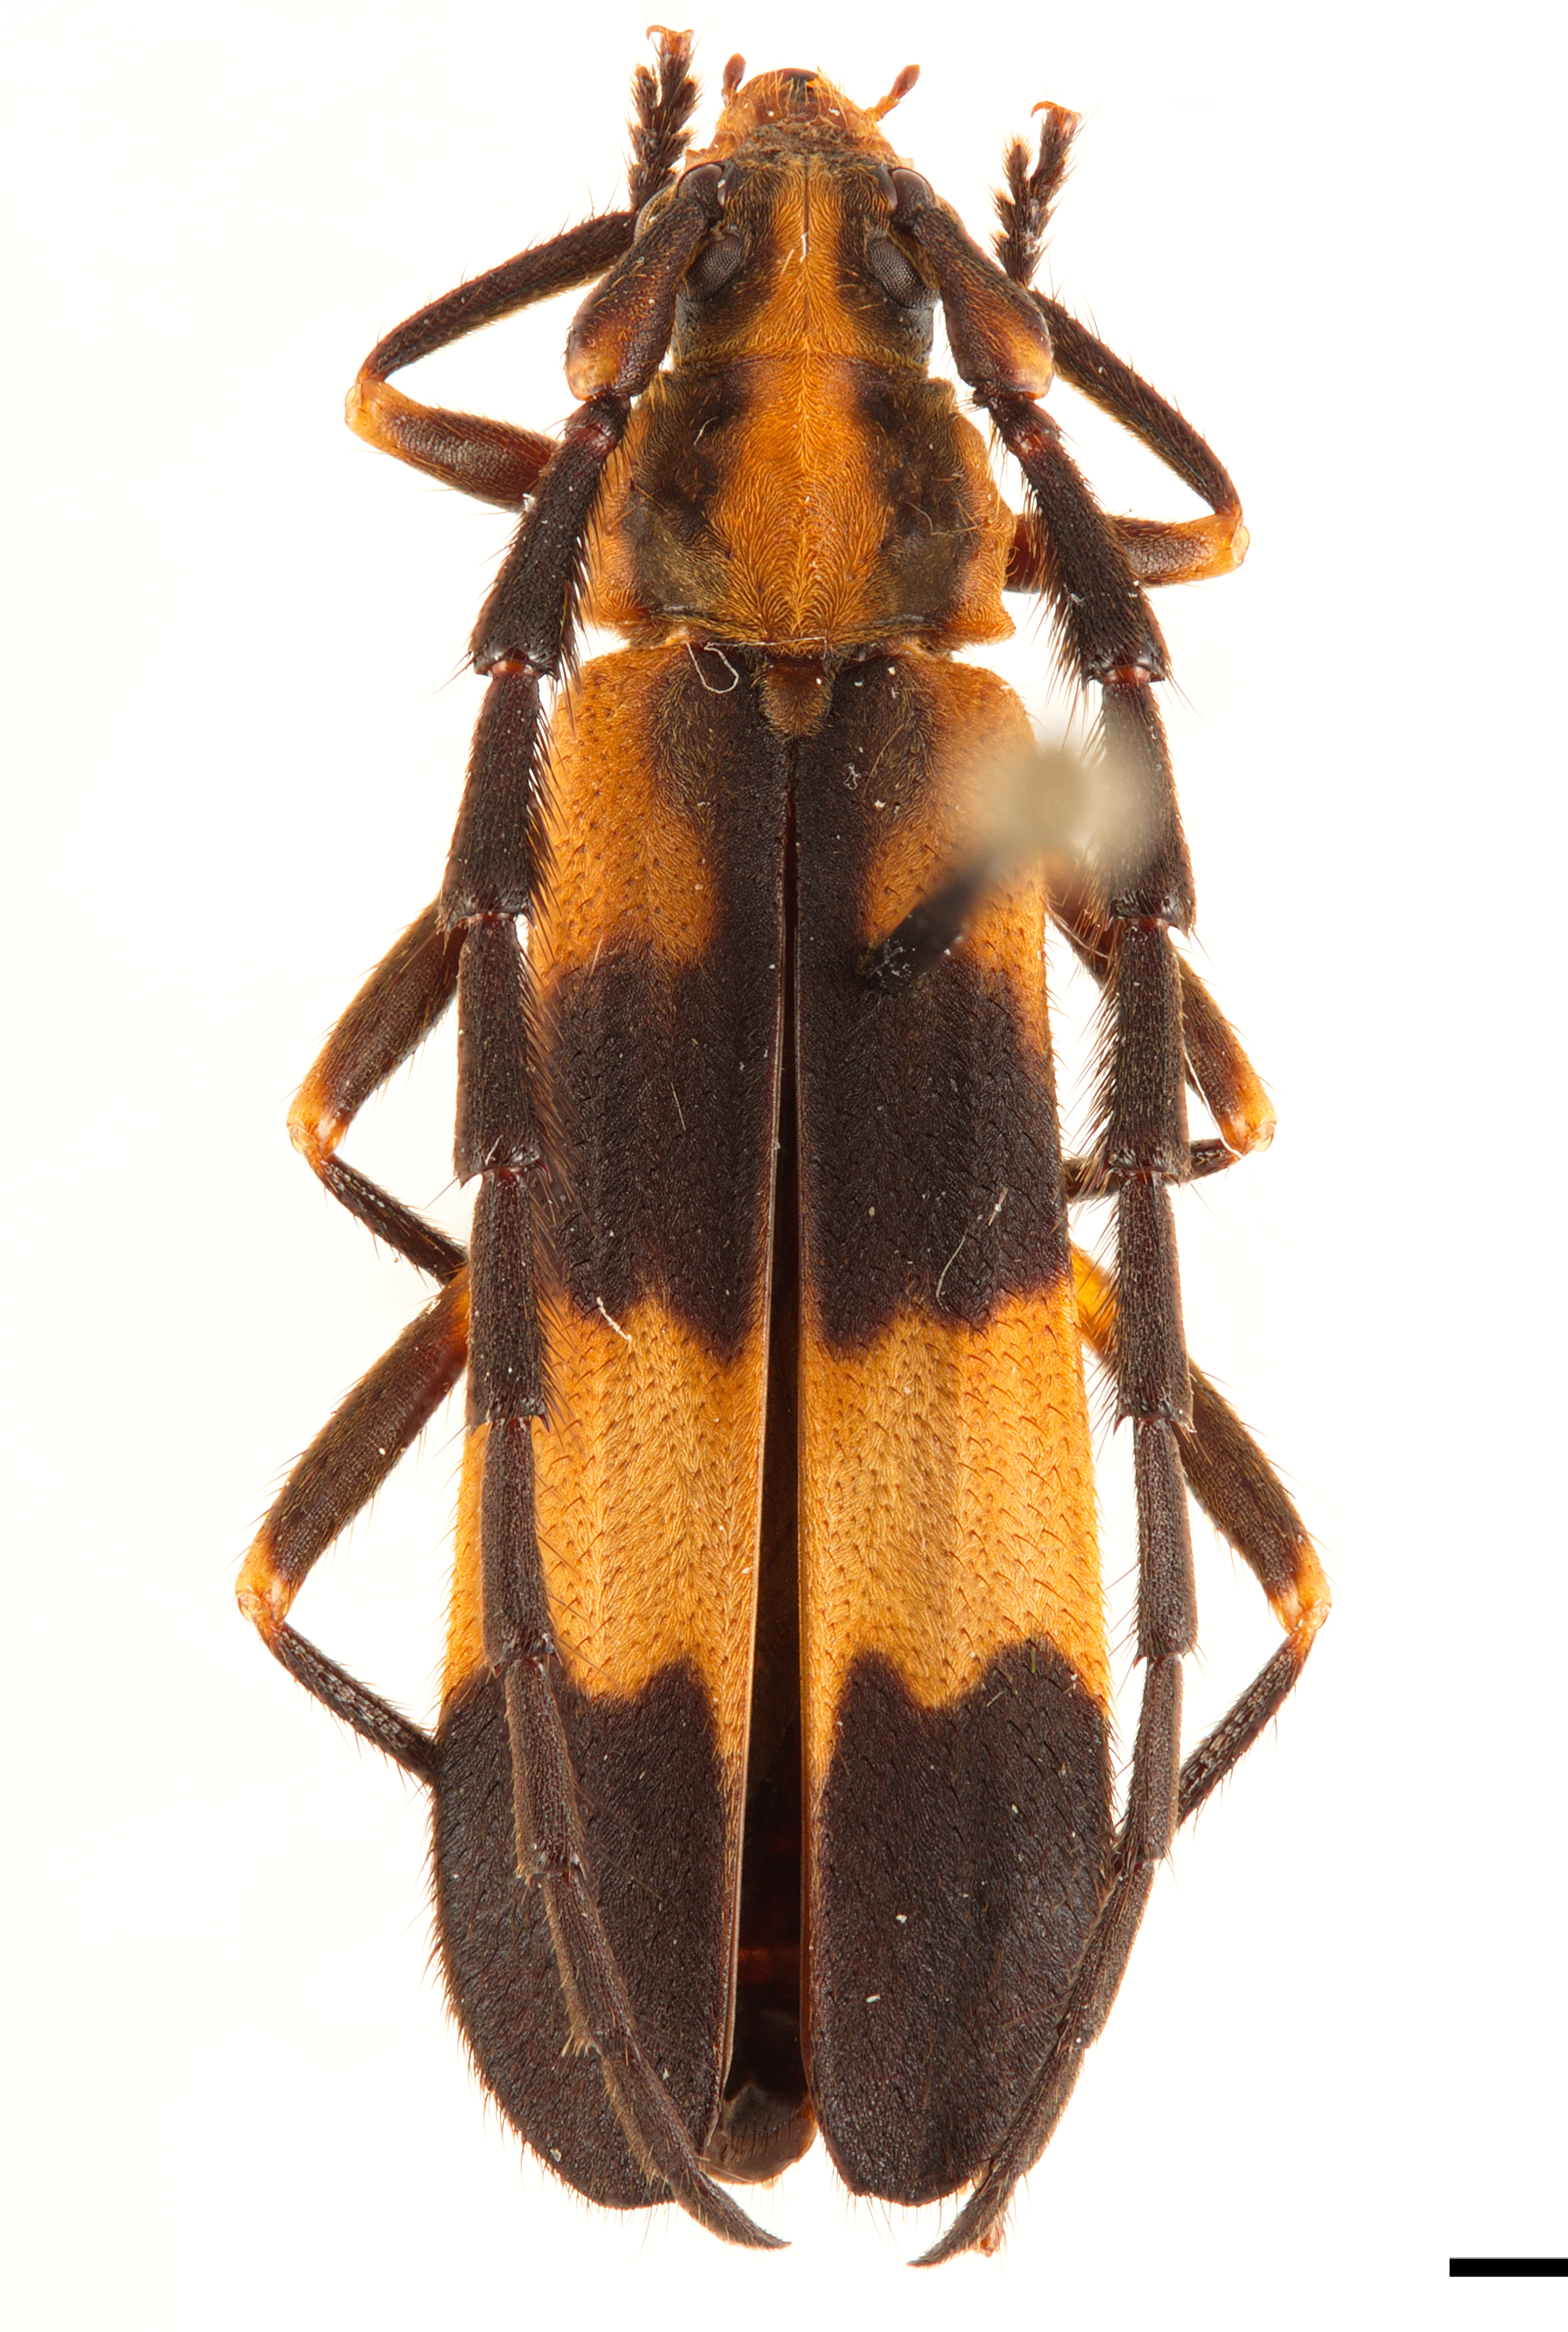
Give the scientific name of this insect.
Pteroplatus simulans
